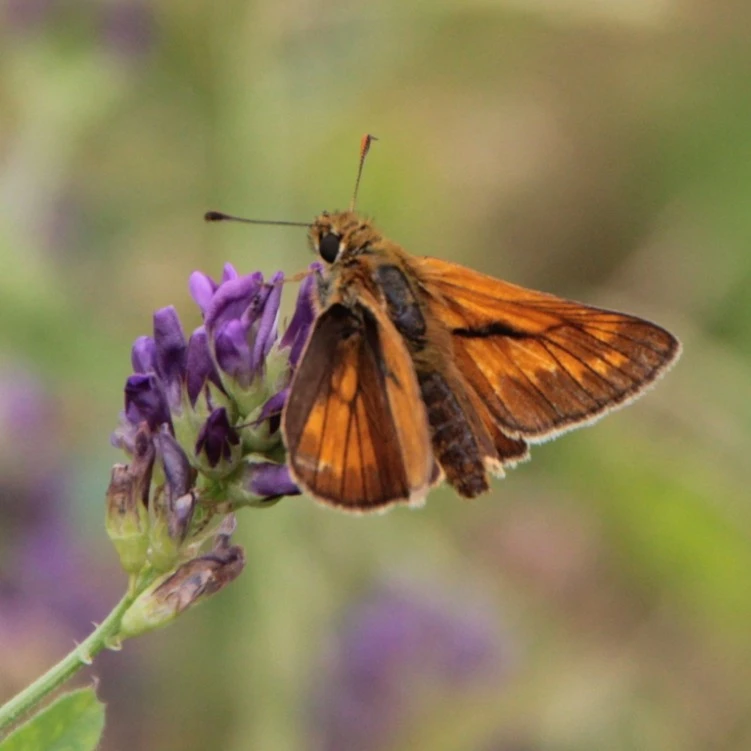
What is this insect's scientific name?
Ochlodes sylvanus (also Ochlodes venata)
